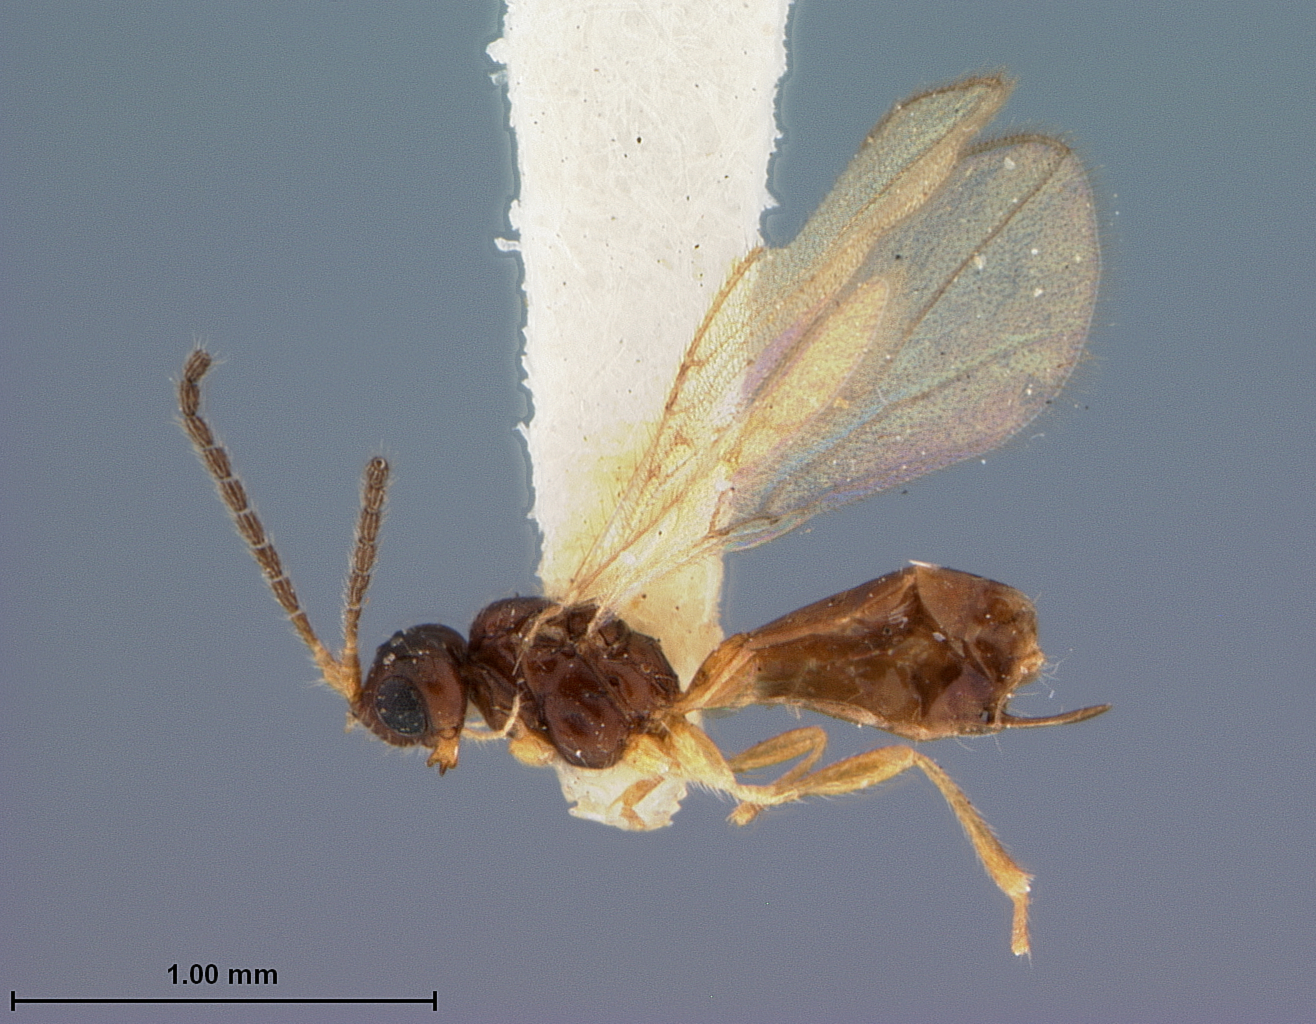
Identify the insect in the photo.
Aspilota smithi
